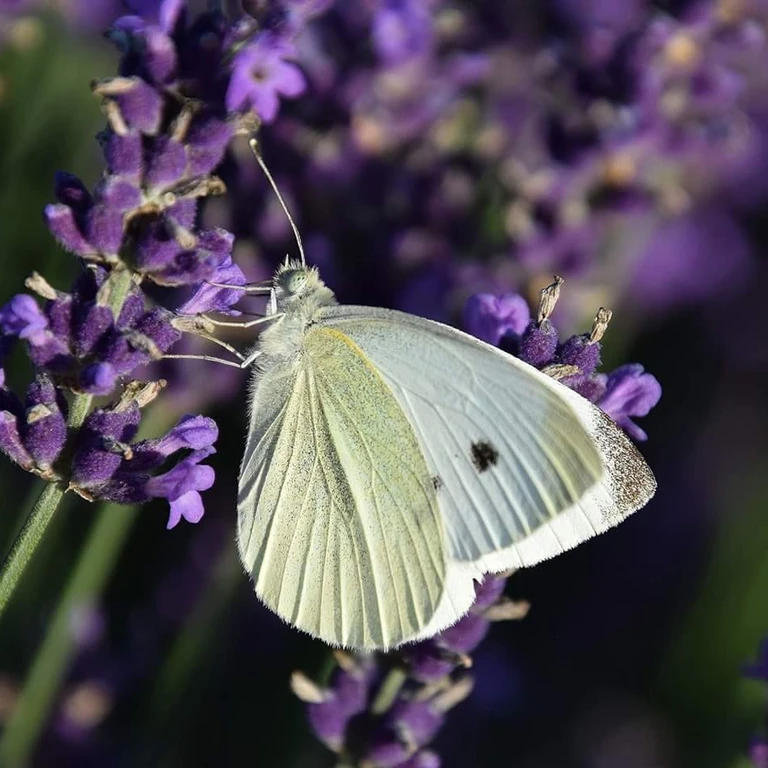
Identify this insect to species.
Pieris rapae
